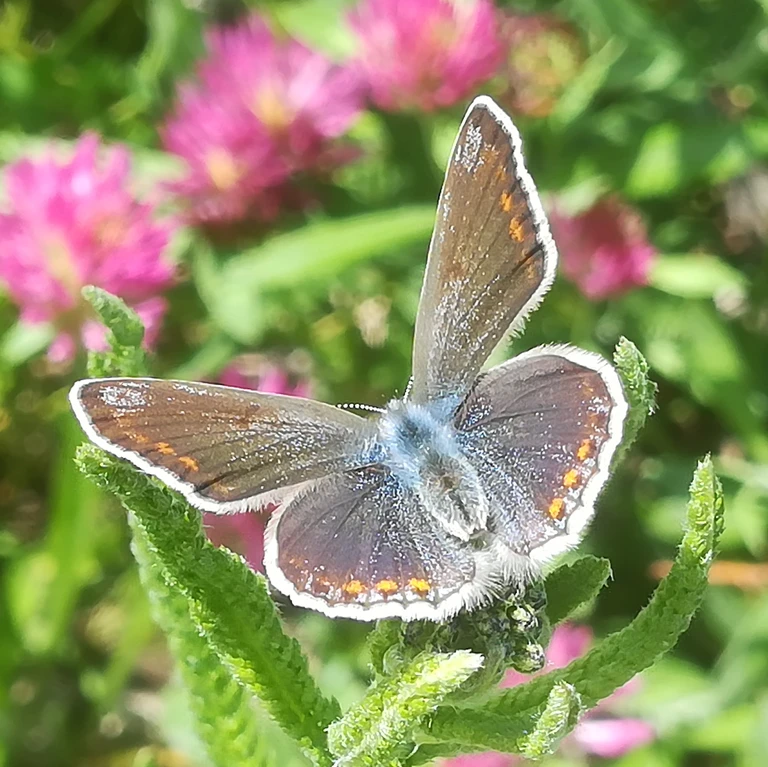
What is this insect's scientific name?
Polyommatus icarus
